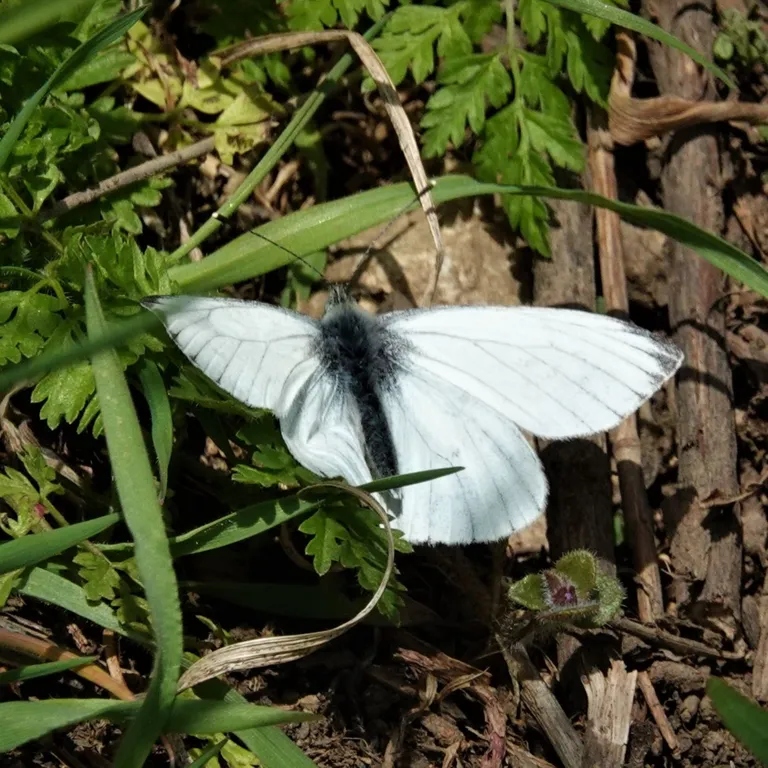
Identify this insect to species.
Pieris napi
